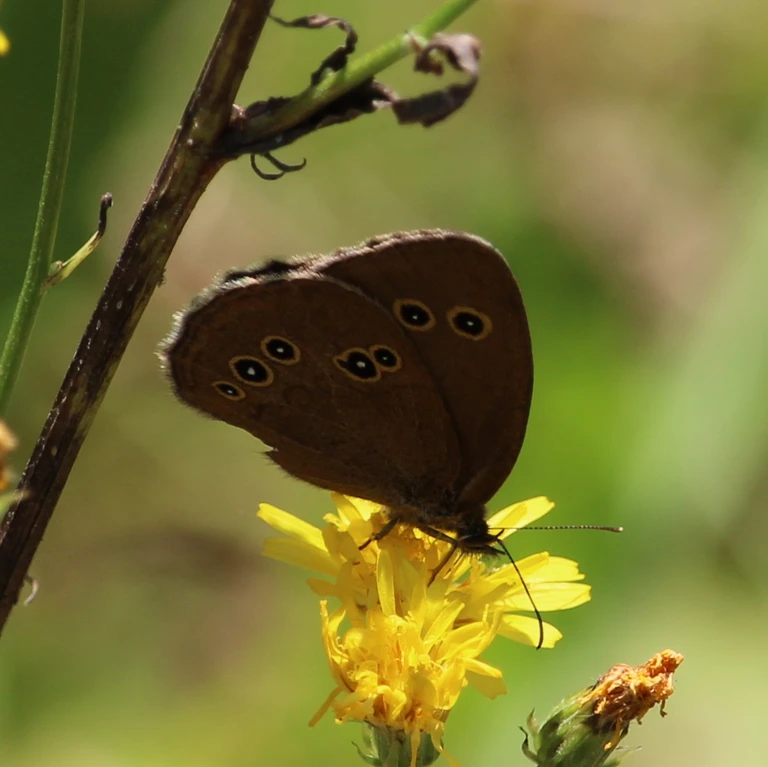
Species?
Aphantopus hyperantus
